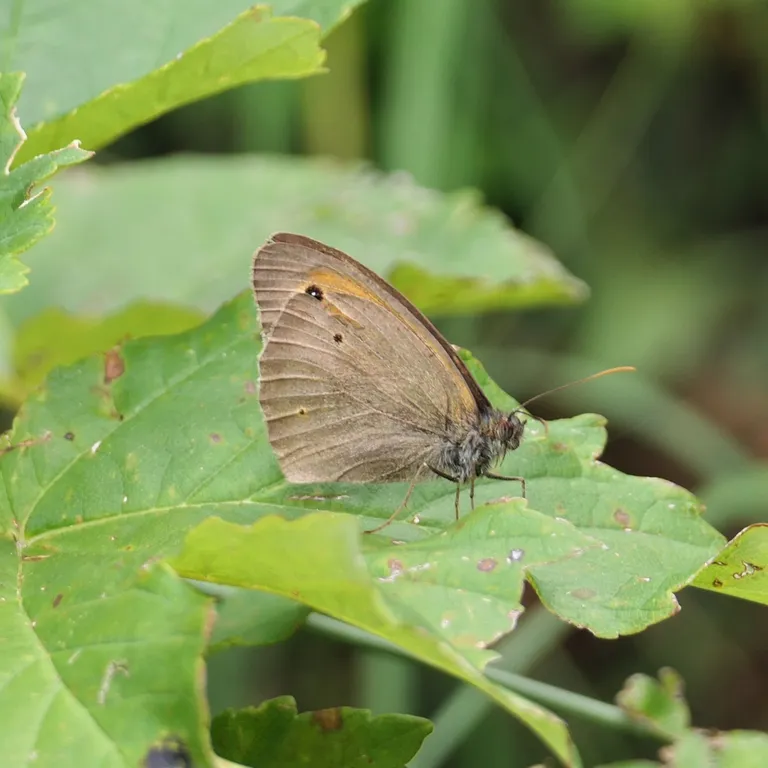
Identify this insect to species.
Maniola jurtina
